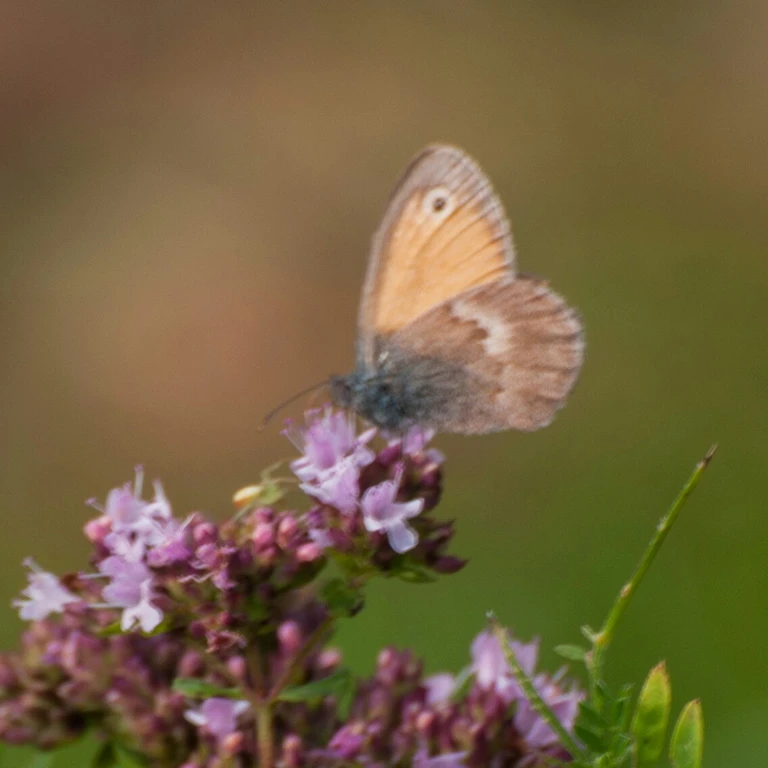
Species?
Coenonympha pamphilus
